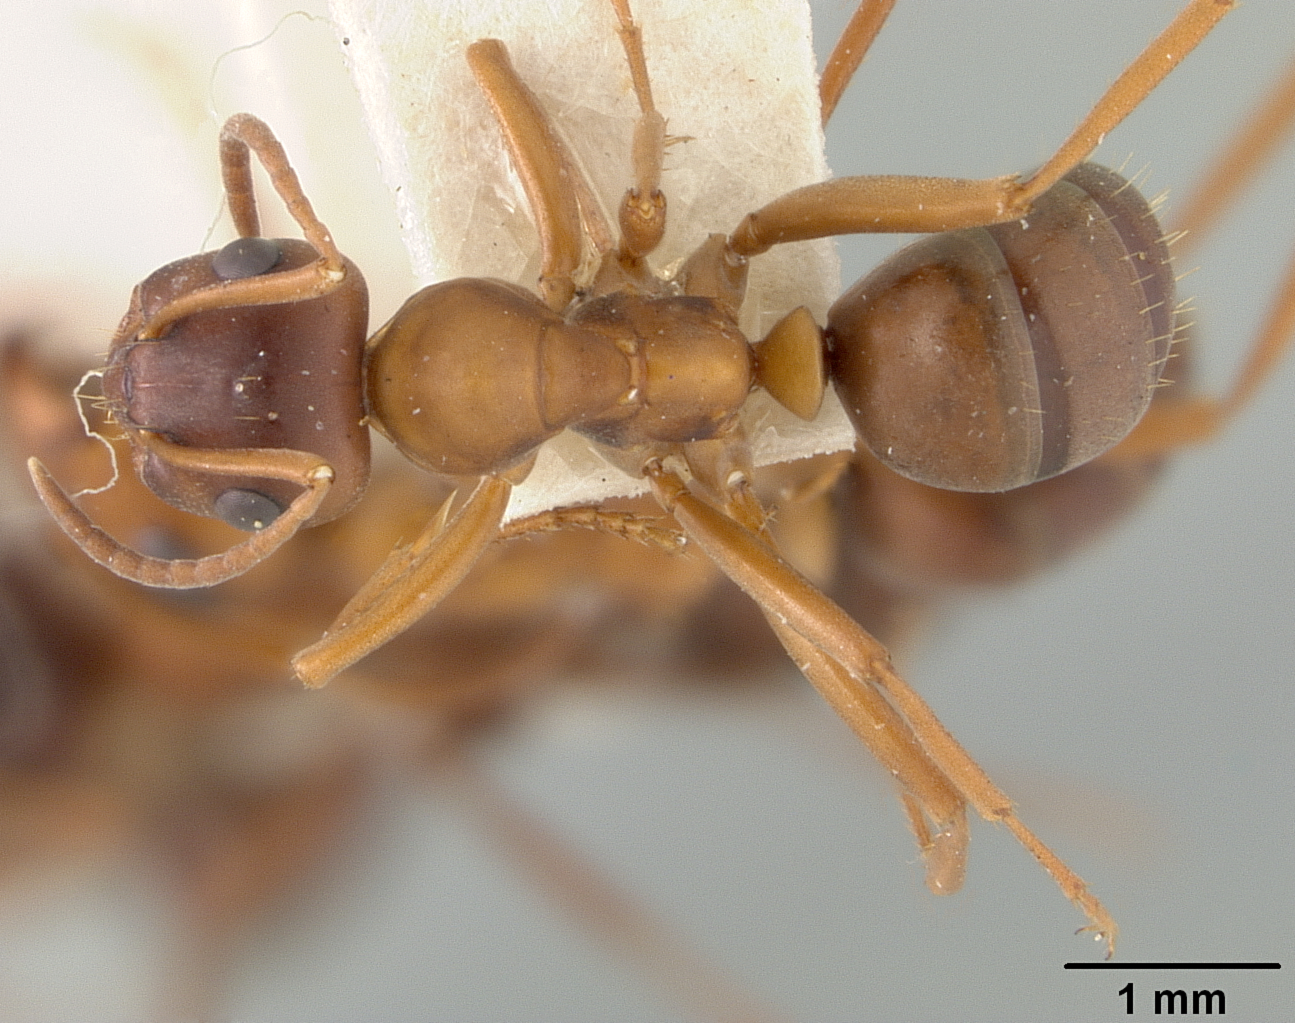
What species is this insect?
Formica emeryi
